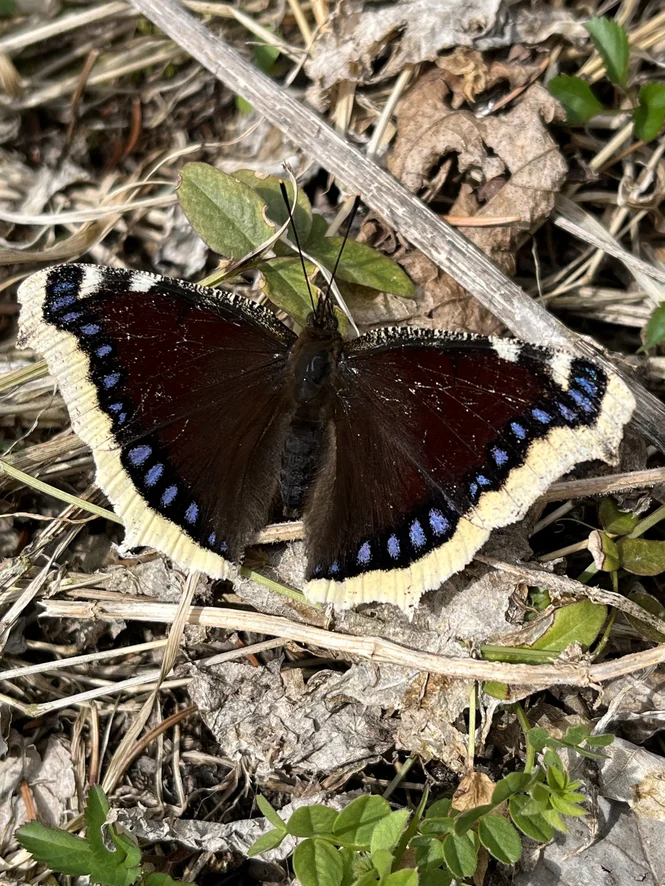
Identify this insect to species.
Nymphalis antiopa
